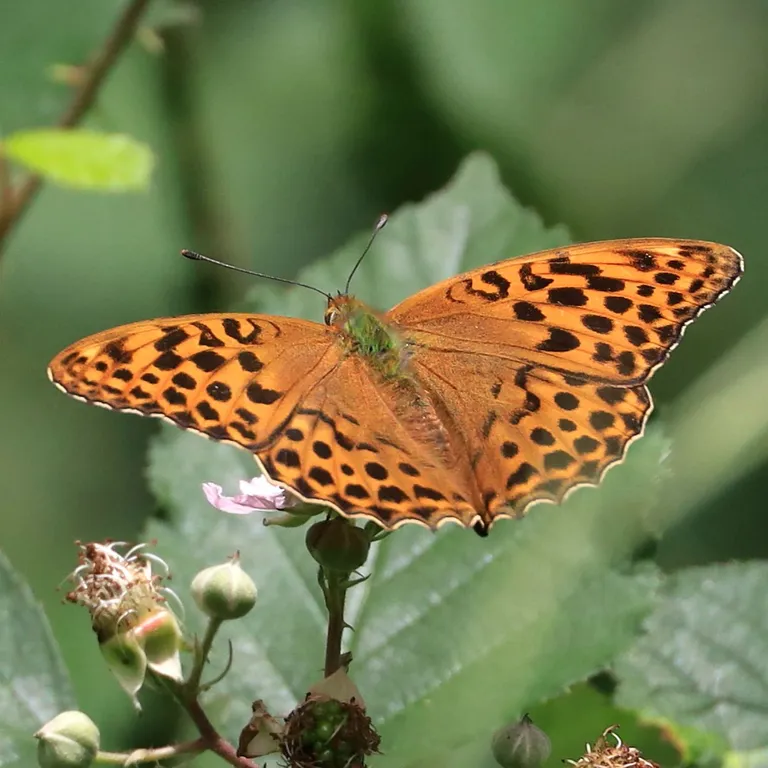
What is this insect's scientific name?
Argynnis paphia
